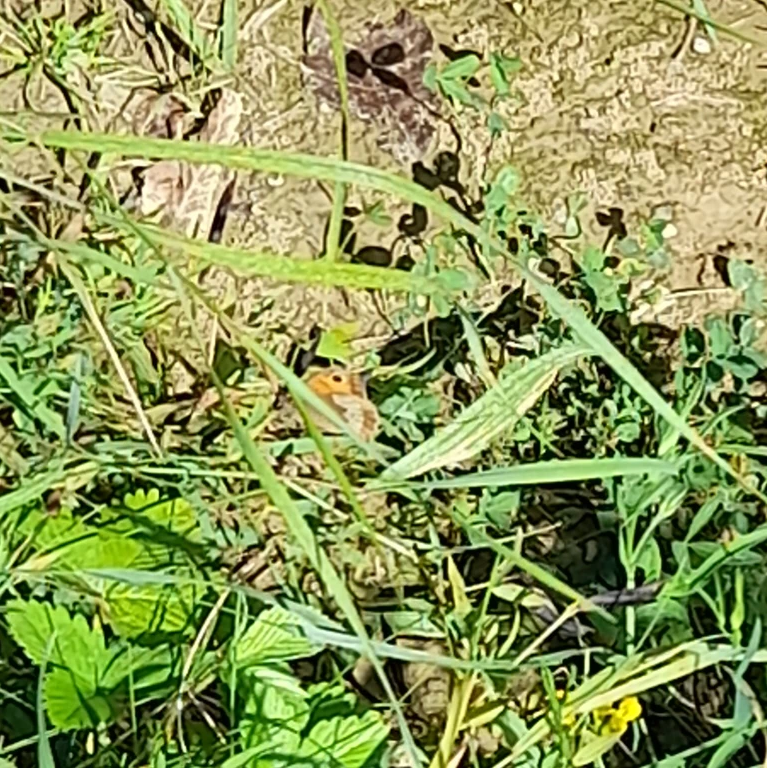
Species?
Maniola jurtina
